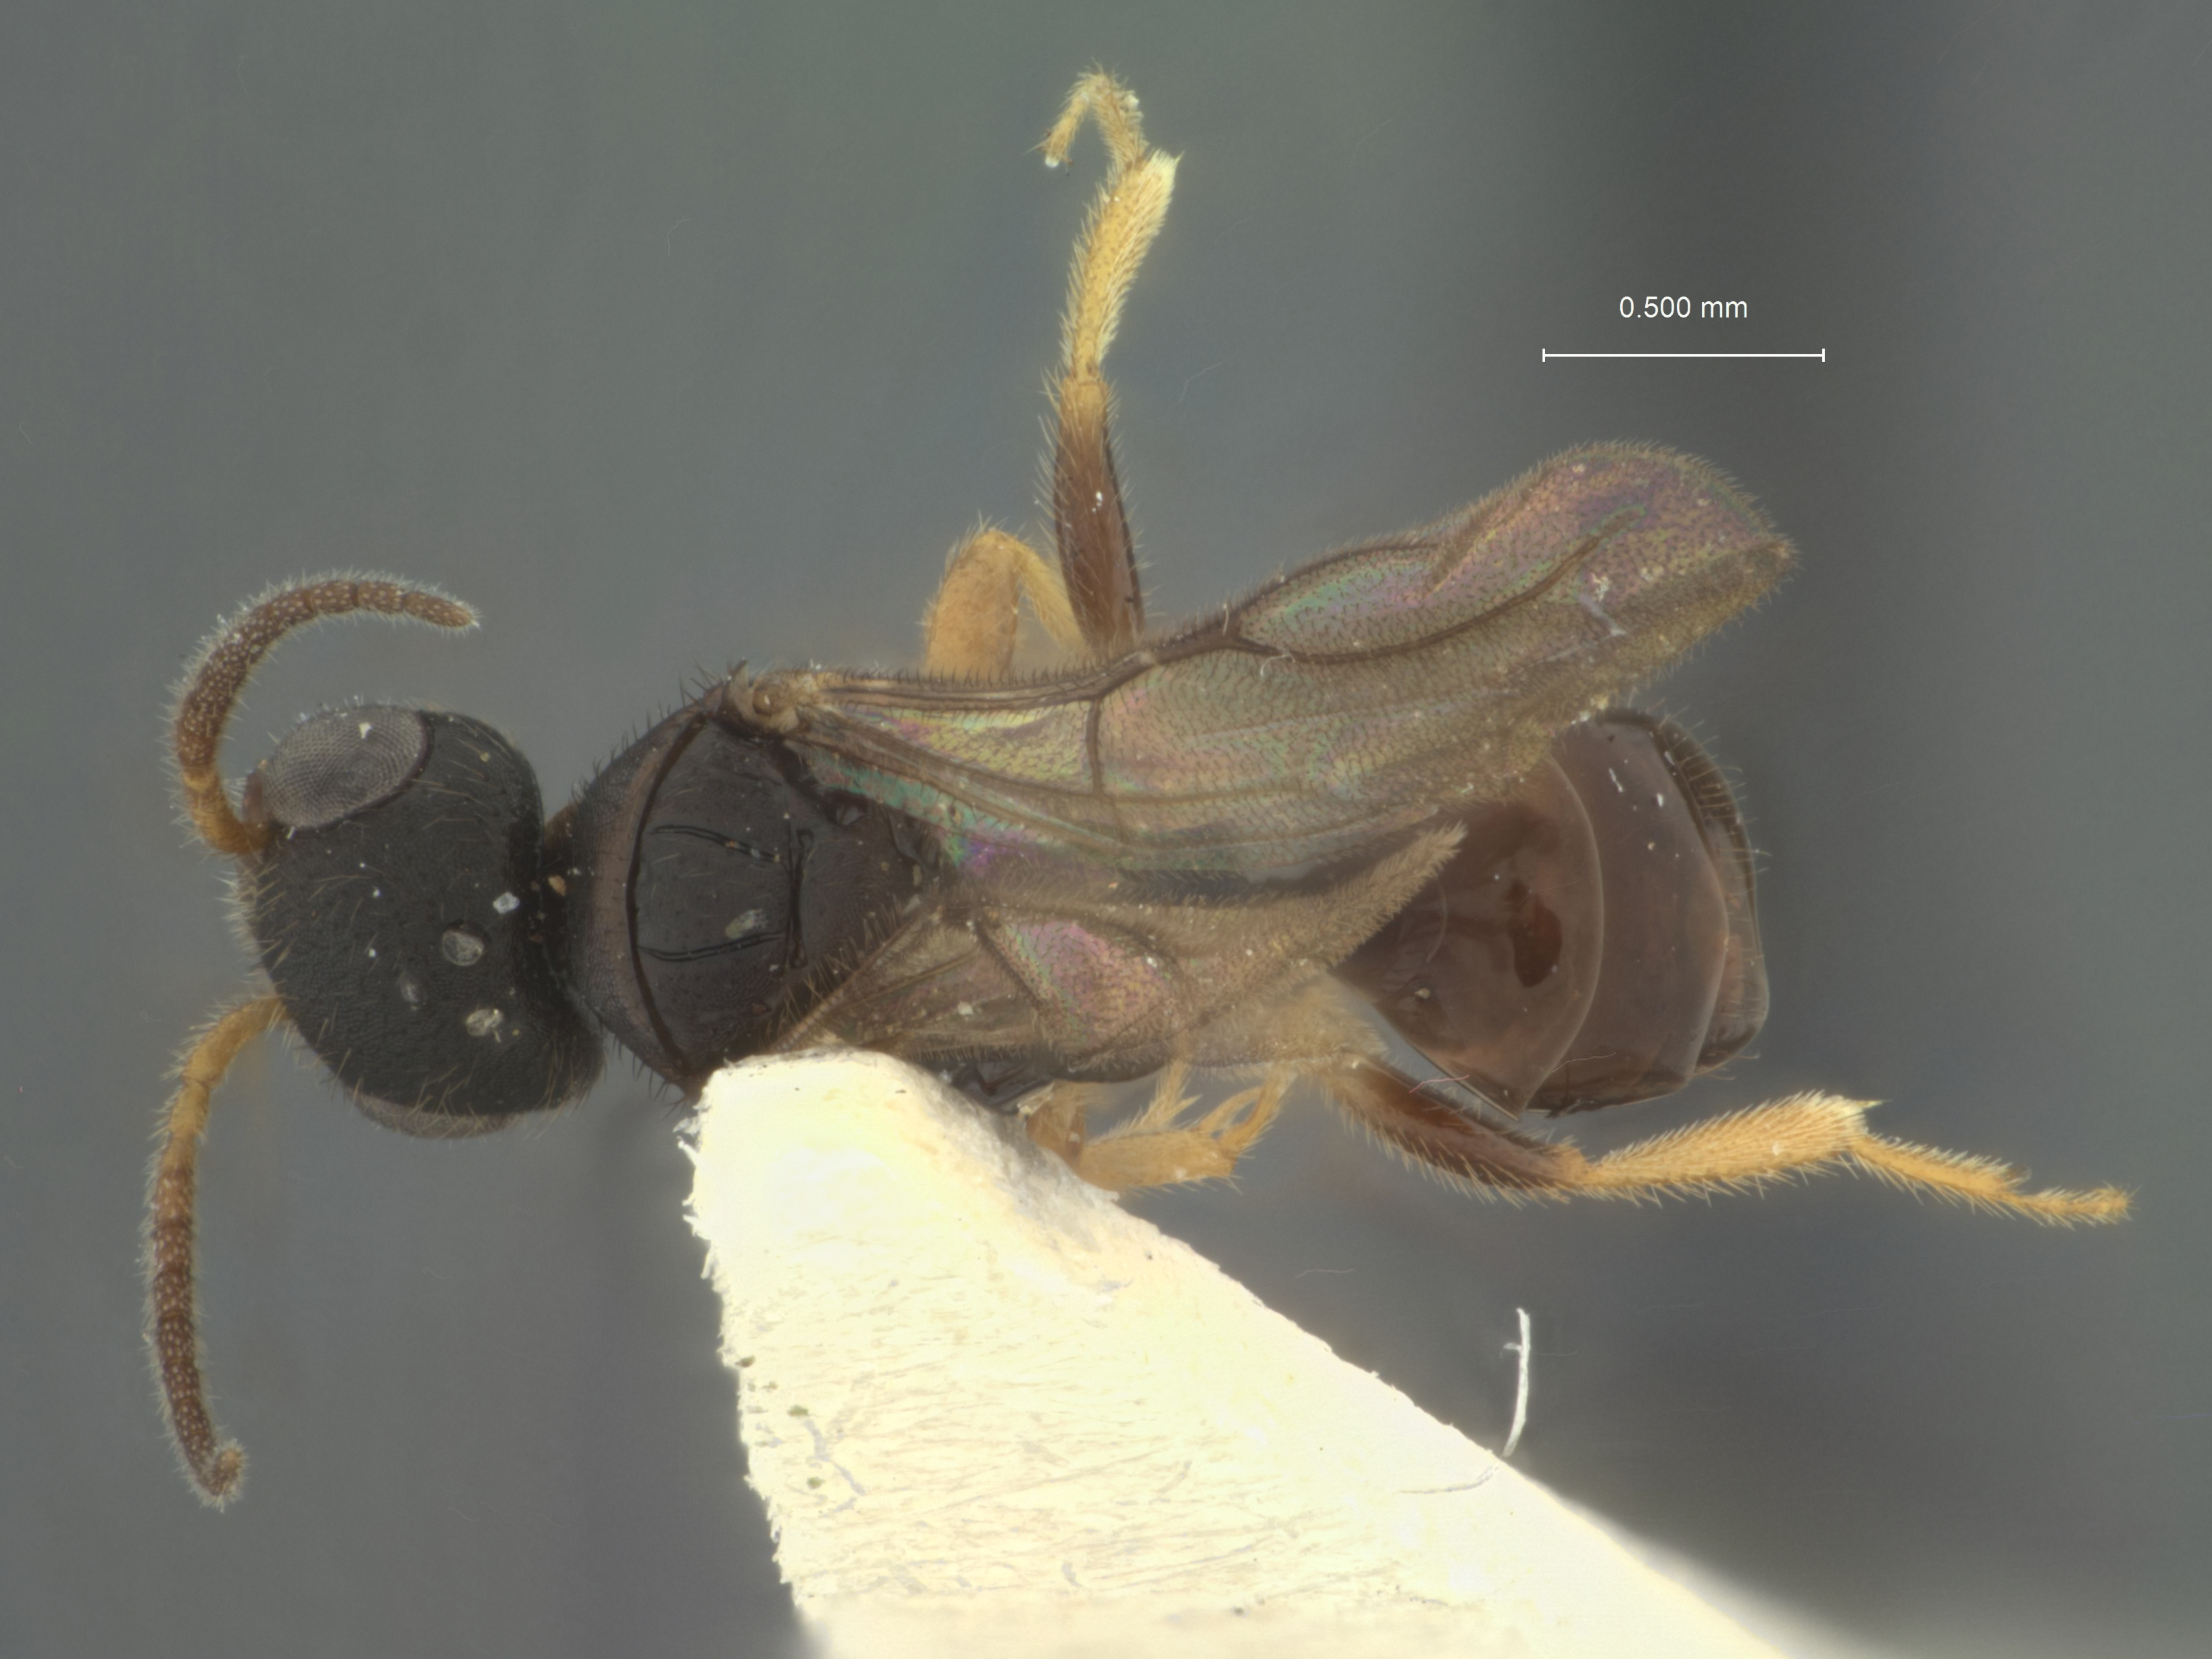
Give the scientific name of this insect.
Dissomphalus rettenmeyeri
